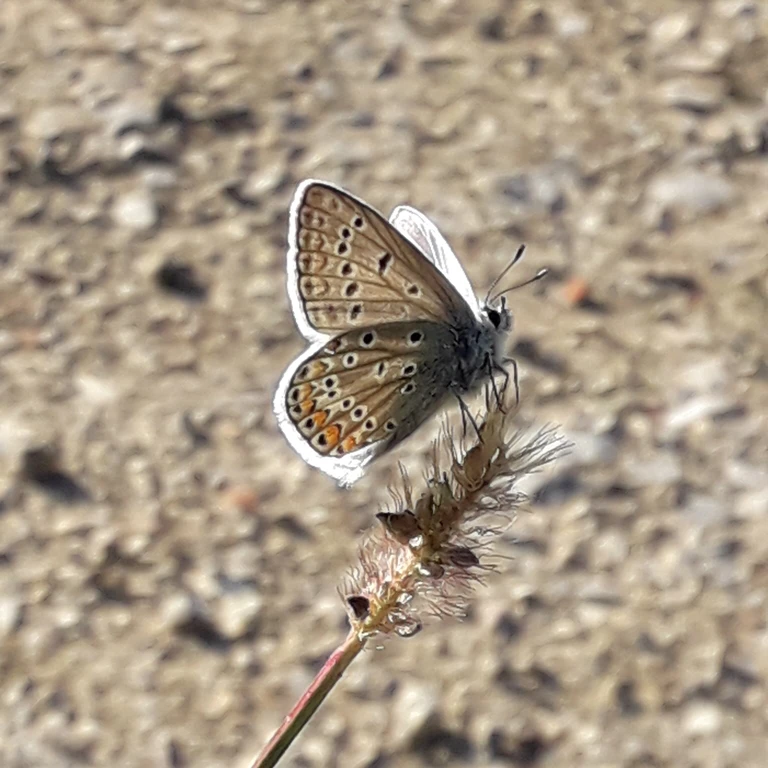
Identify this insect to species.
Polyommatus icarus
